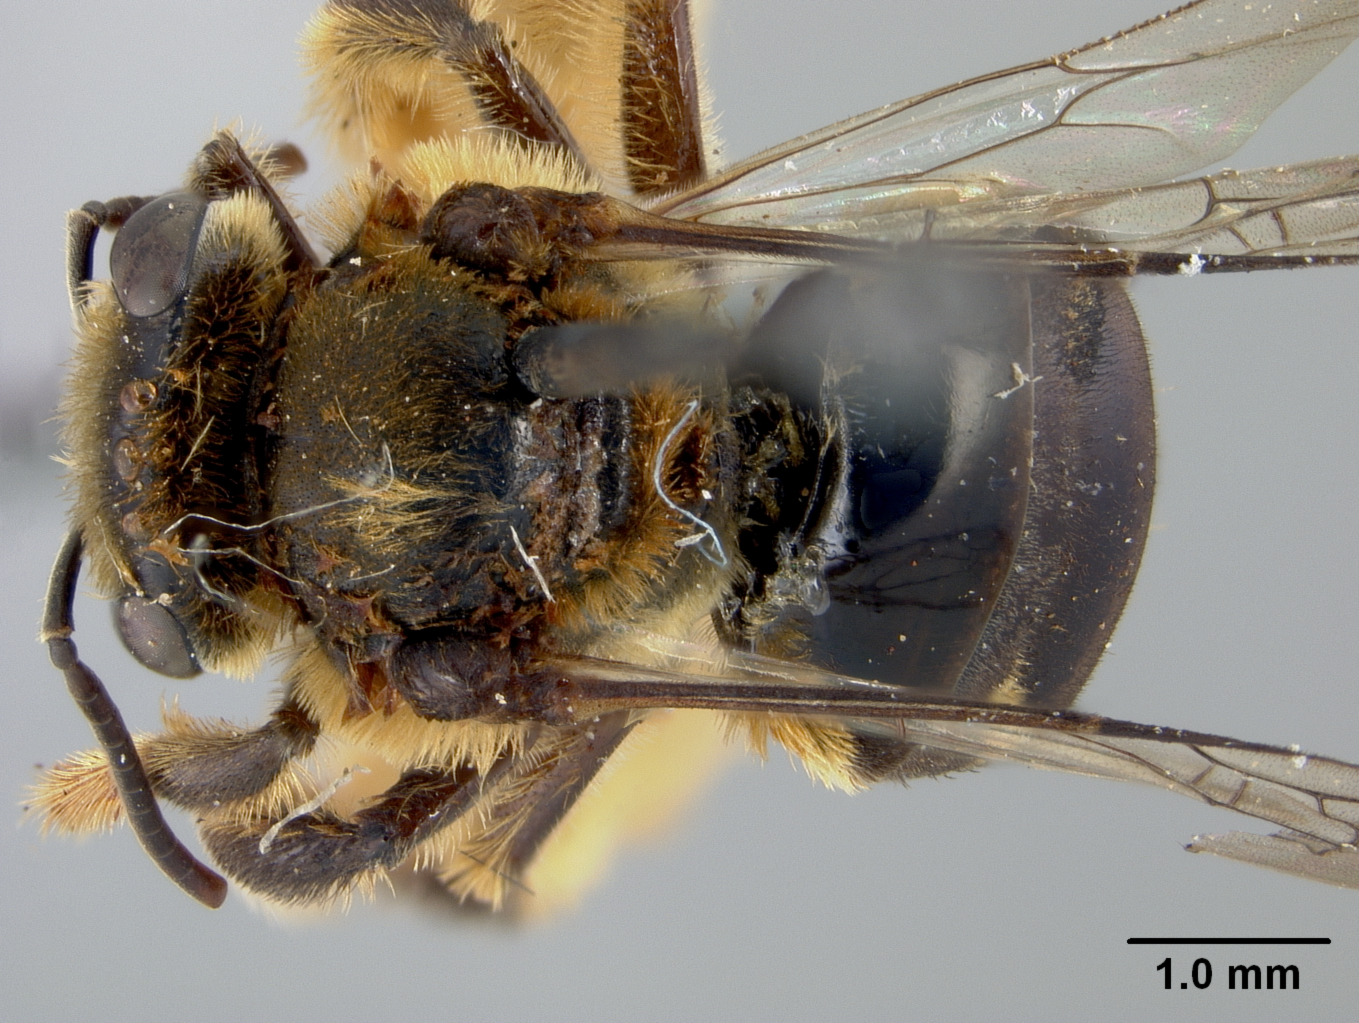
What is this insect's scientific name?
Exomalopsis bartschi
